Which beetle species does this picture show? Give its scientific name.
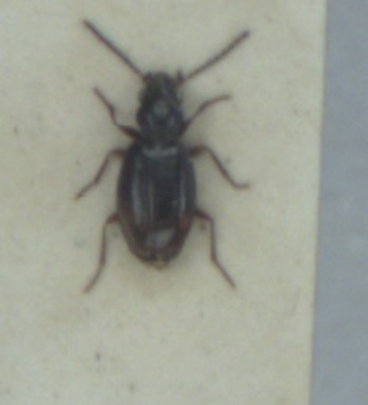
Bembidion doris
